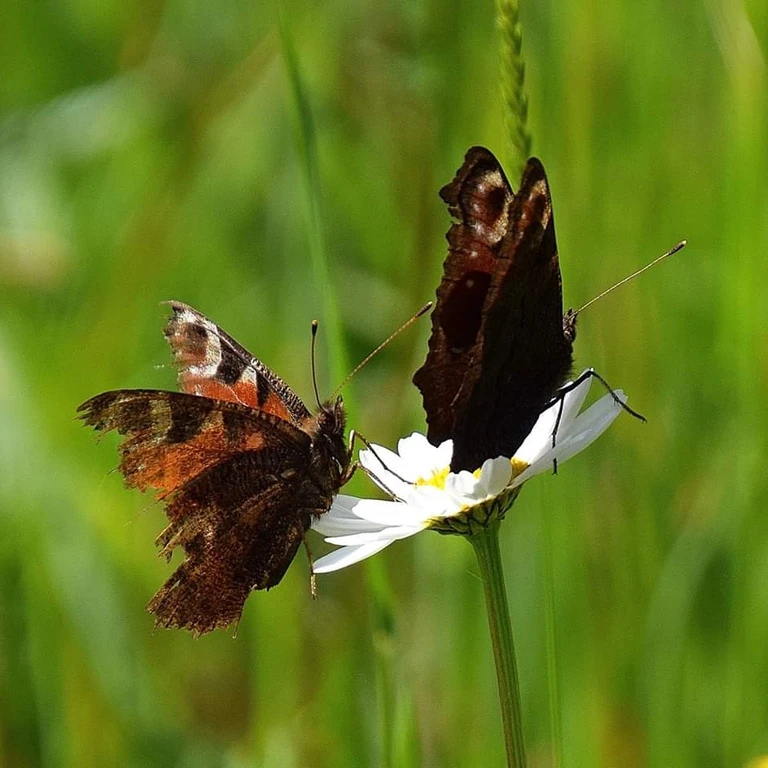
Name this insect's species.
Aglais io
